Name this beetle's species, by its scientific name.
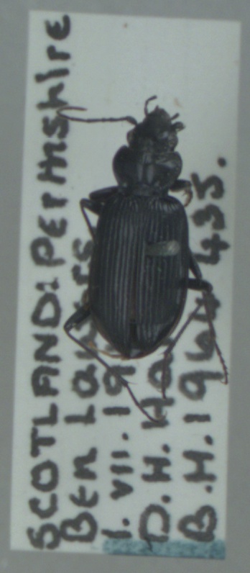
Nebria rufescens
